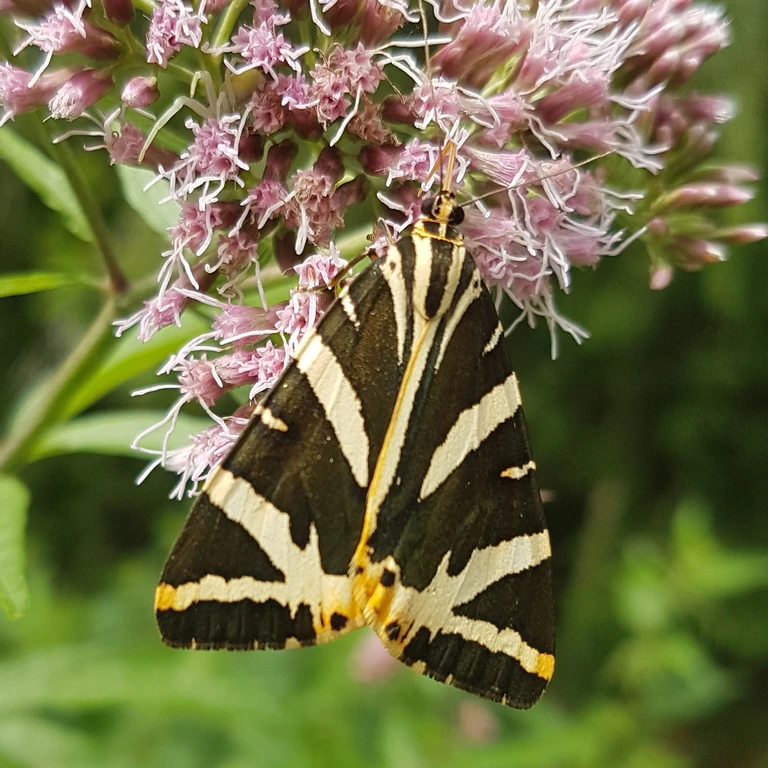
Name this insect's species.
Euplagia quadripunctaria
